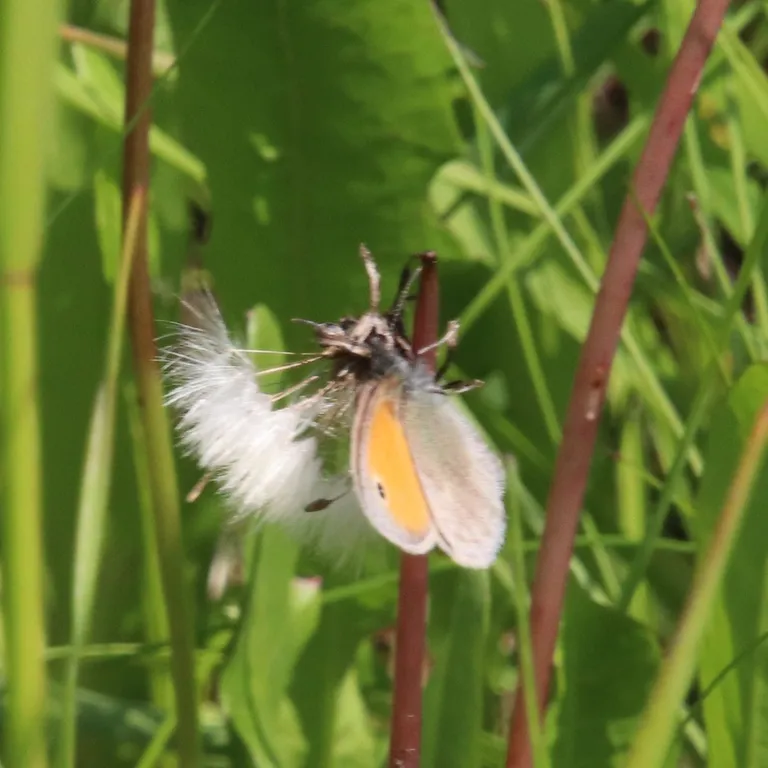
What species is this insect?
Coenonympha pamphilus
